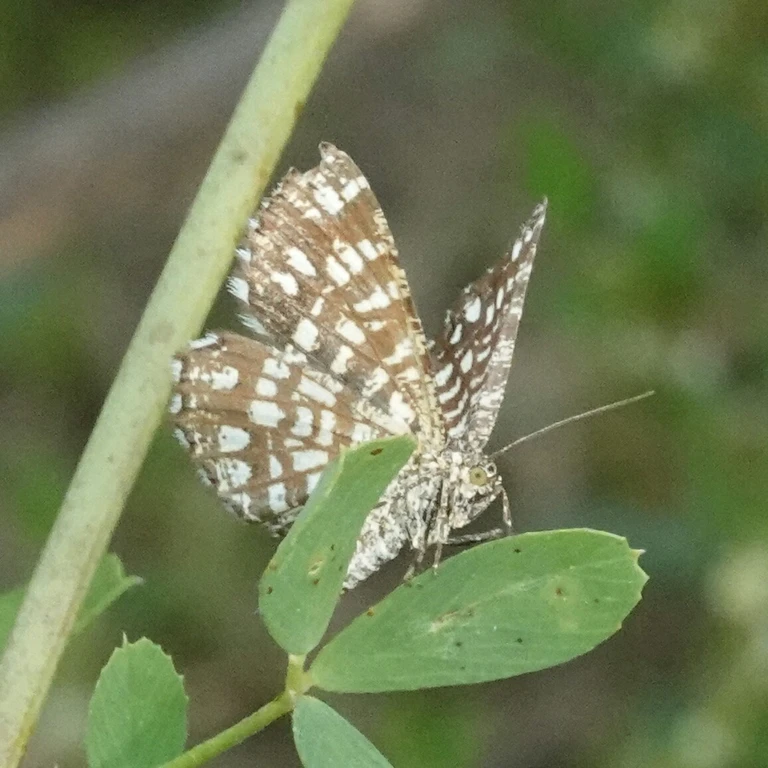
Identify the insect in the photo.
Chiasmia clathrata
